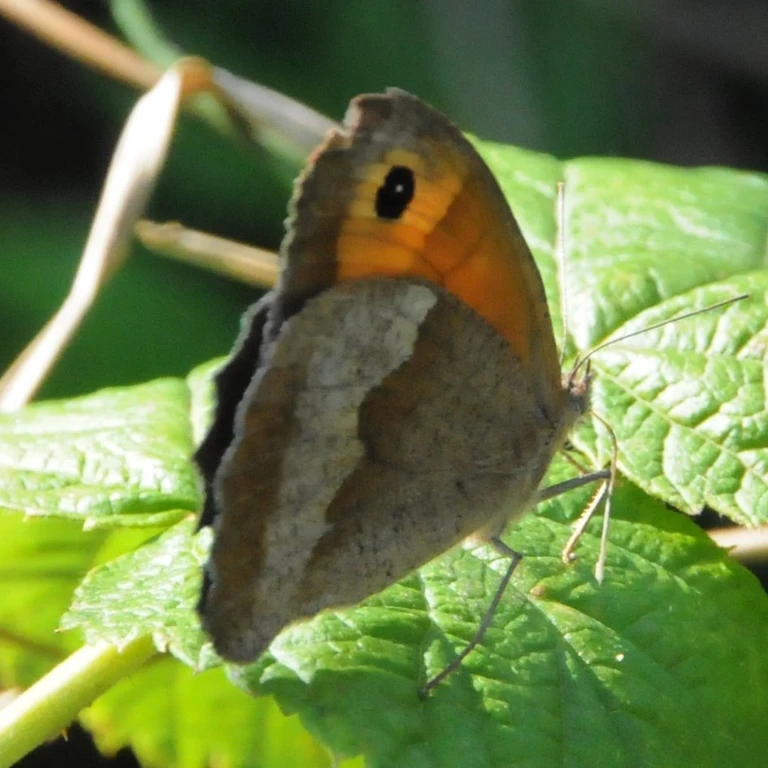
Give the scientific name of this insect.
Maniola jurtina
